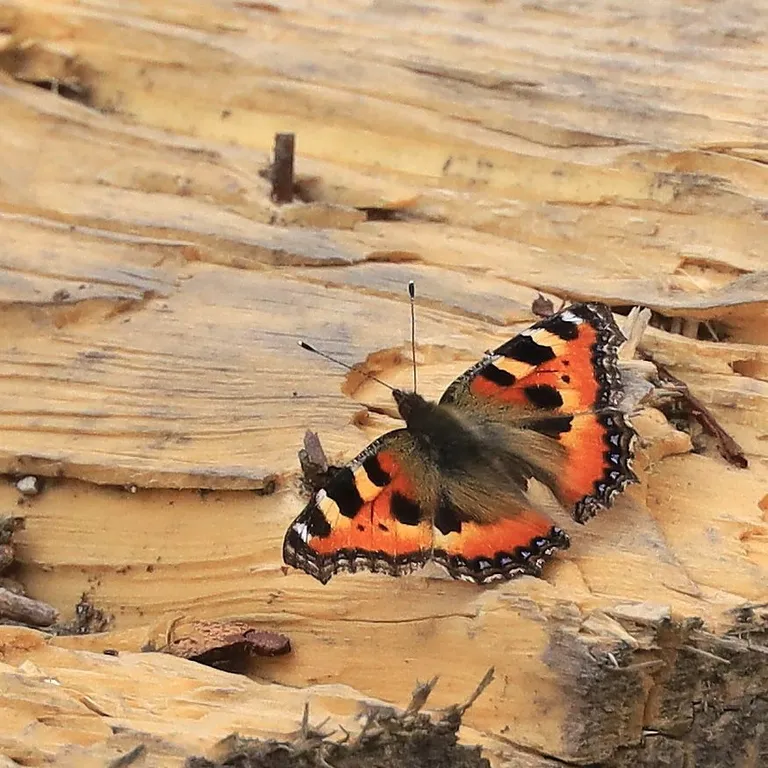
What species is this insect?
Aglais urticae
